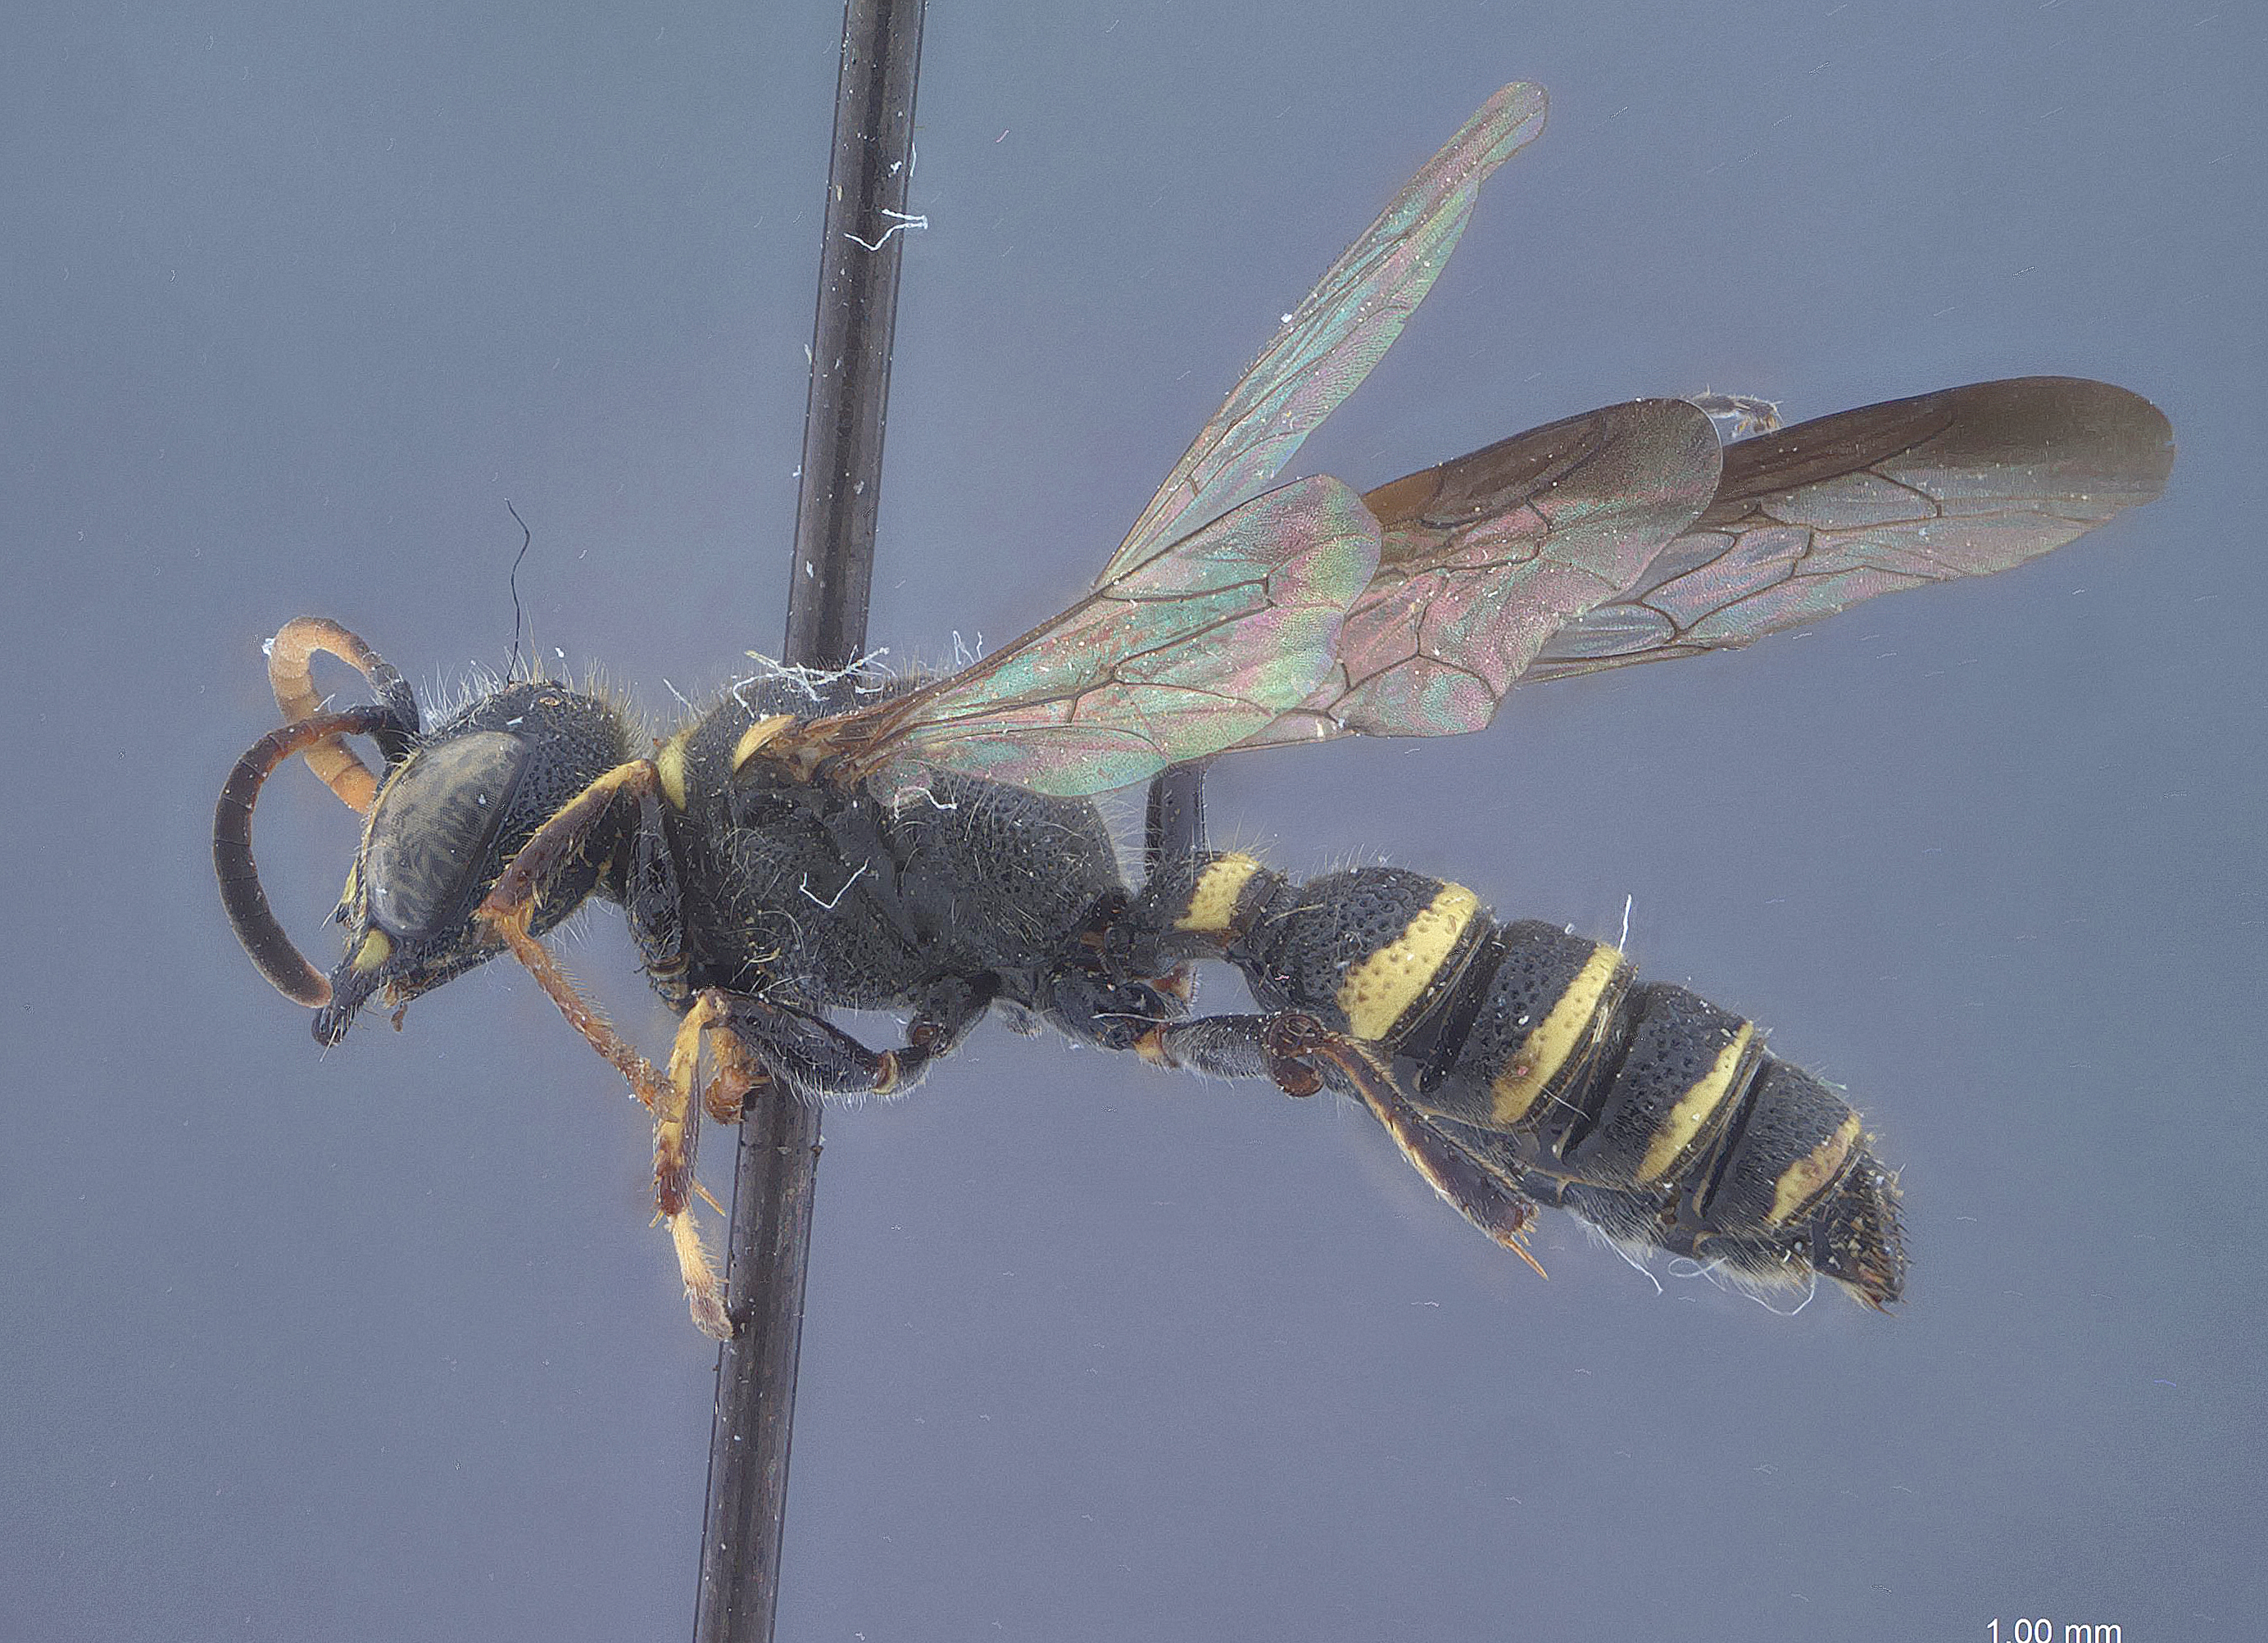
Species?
Cerceris queretaro
